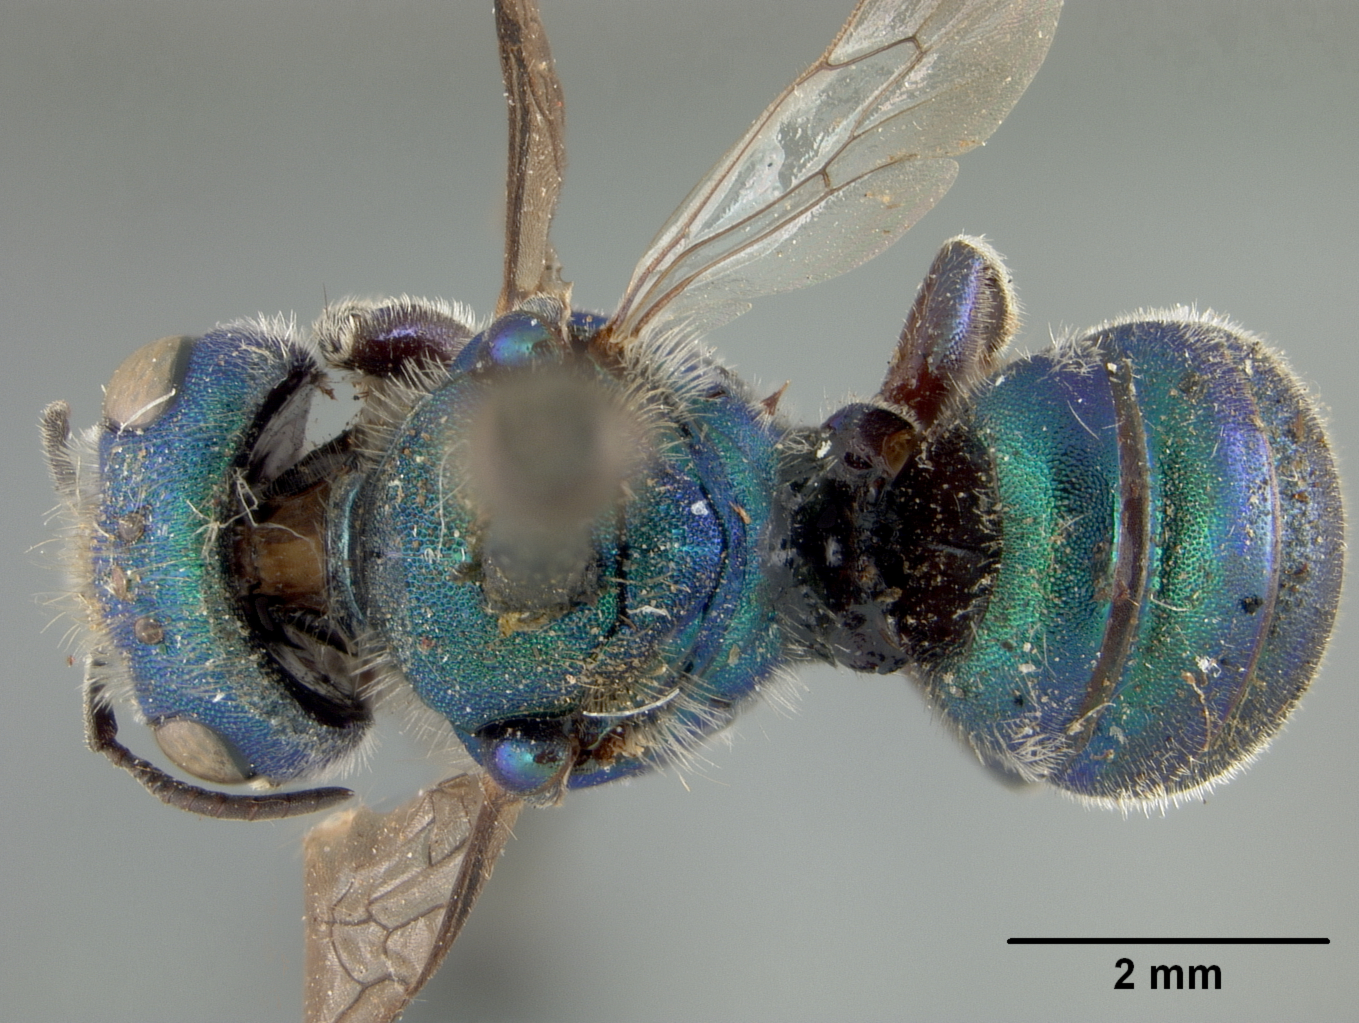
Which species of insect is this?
Osmia regulina
